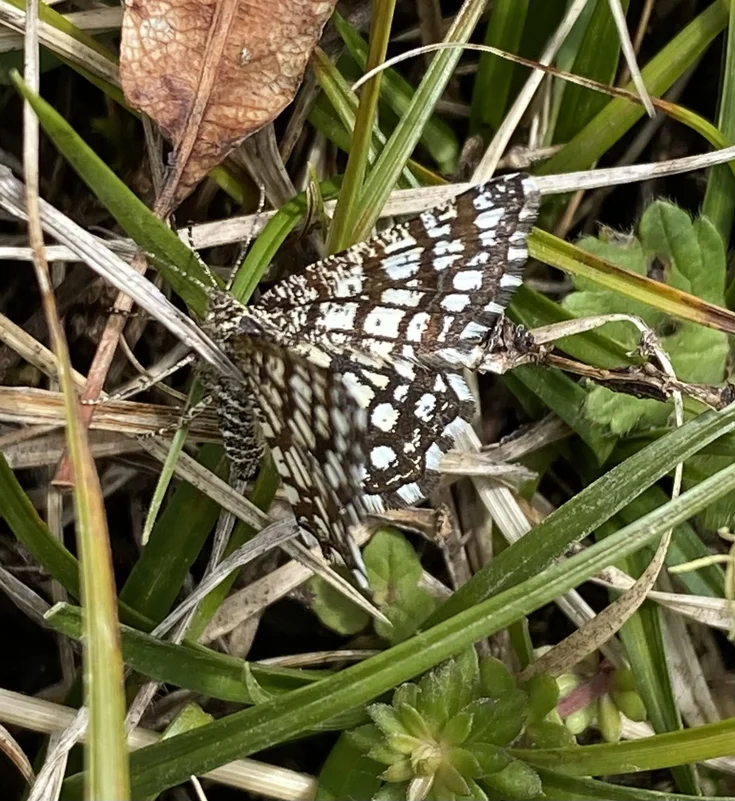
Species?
Chiasmia clathrata
